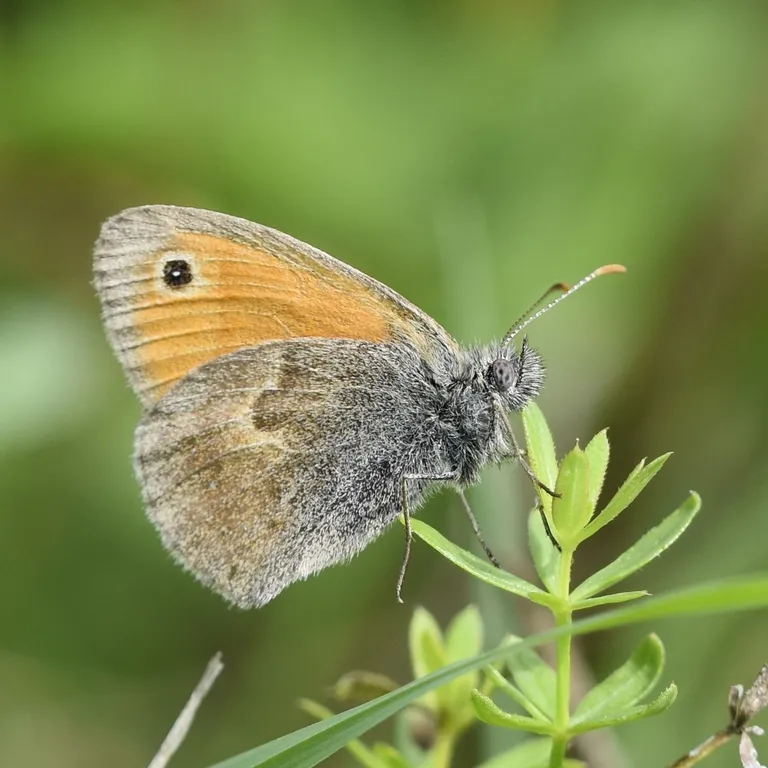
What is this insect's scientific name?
Coenonympha pamphilus
